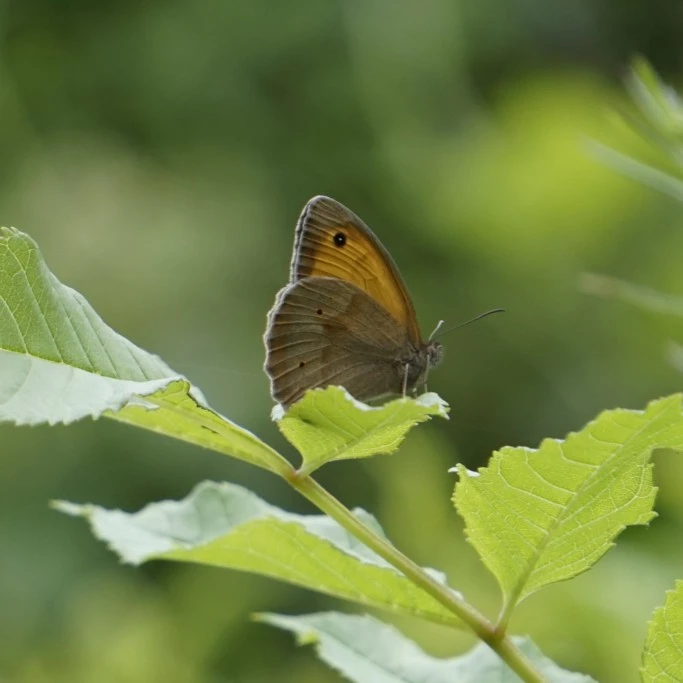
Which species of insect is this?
Maniola jurtina
